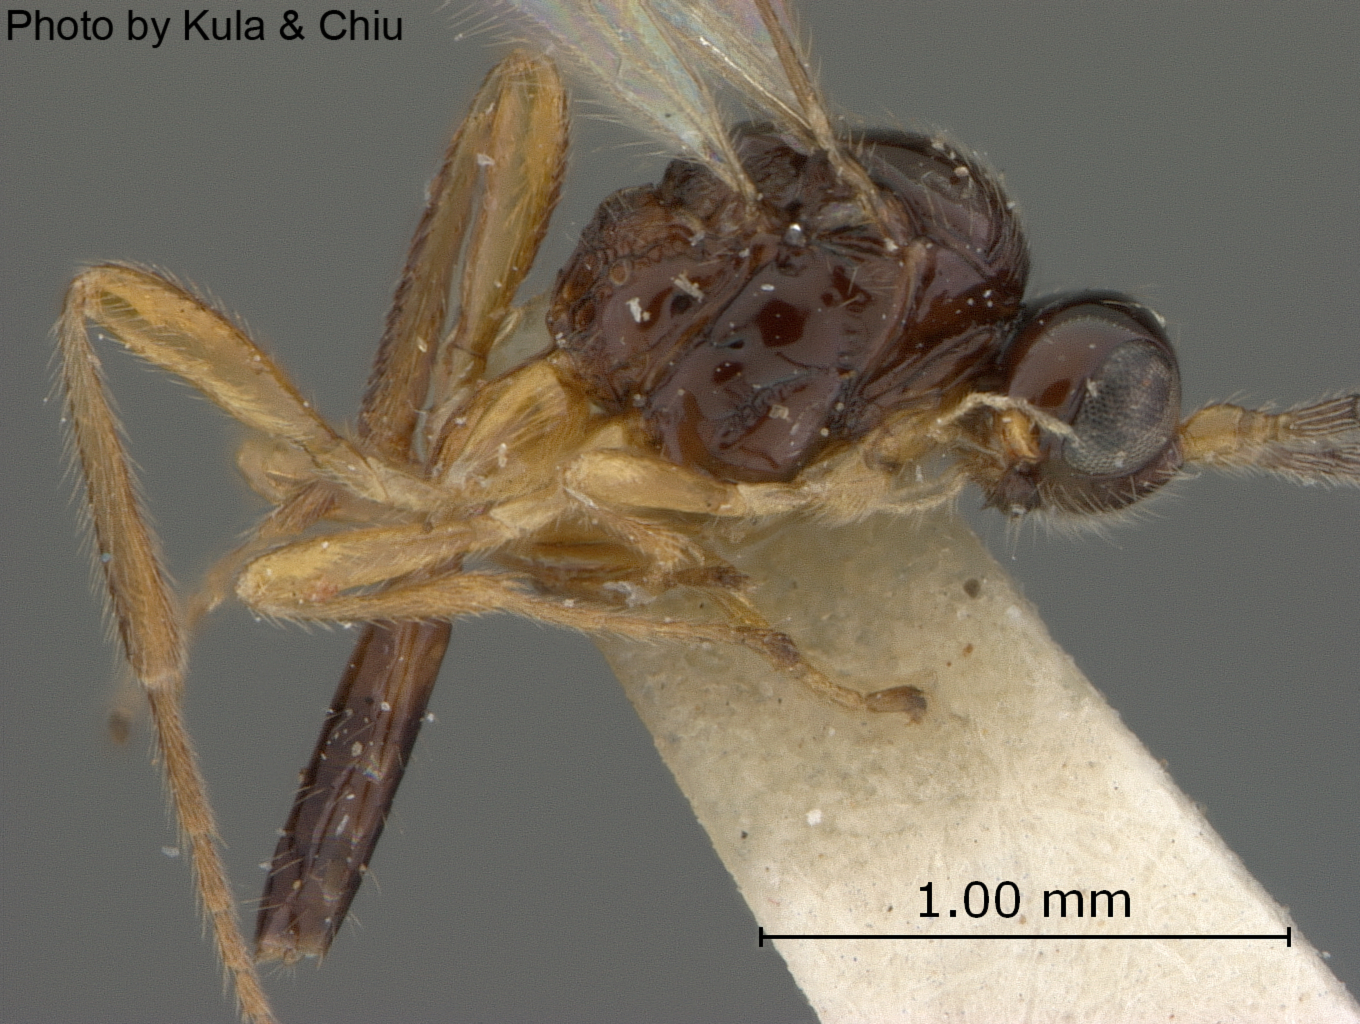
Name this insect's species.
Synaldis altera
